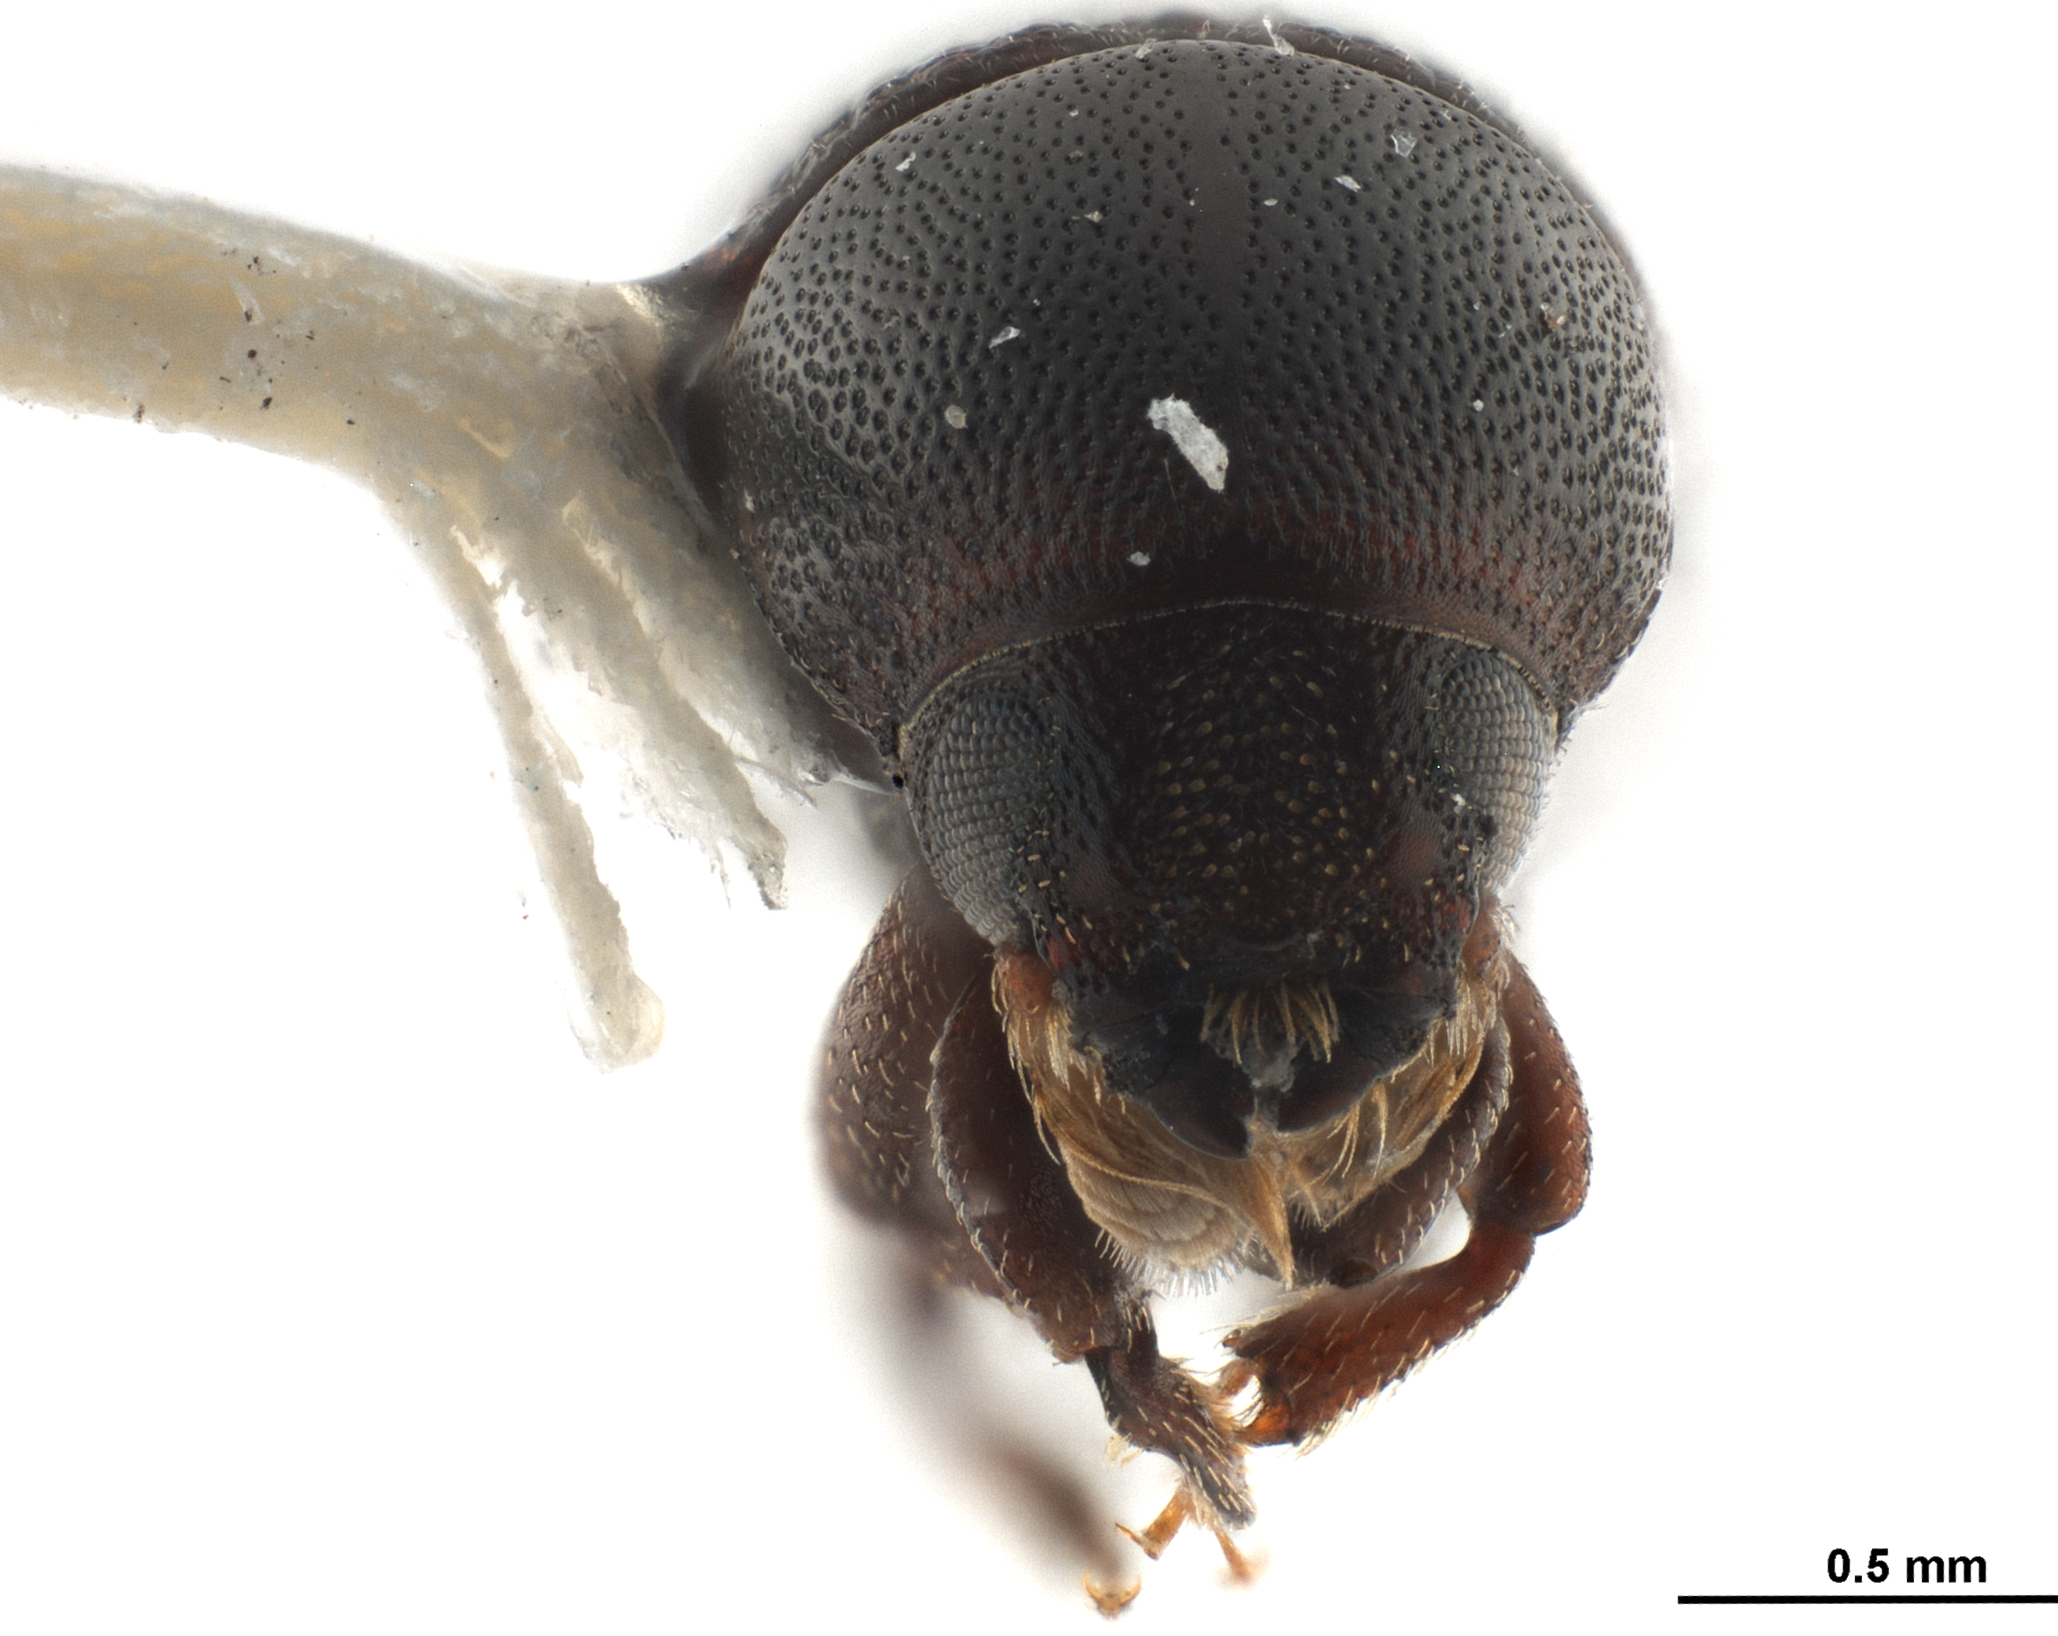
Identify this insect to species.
Loganius flavicornis
